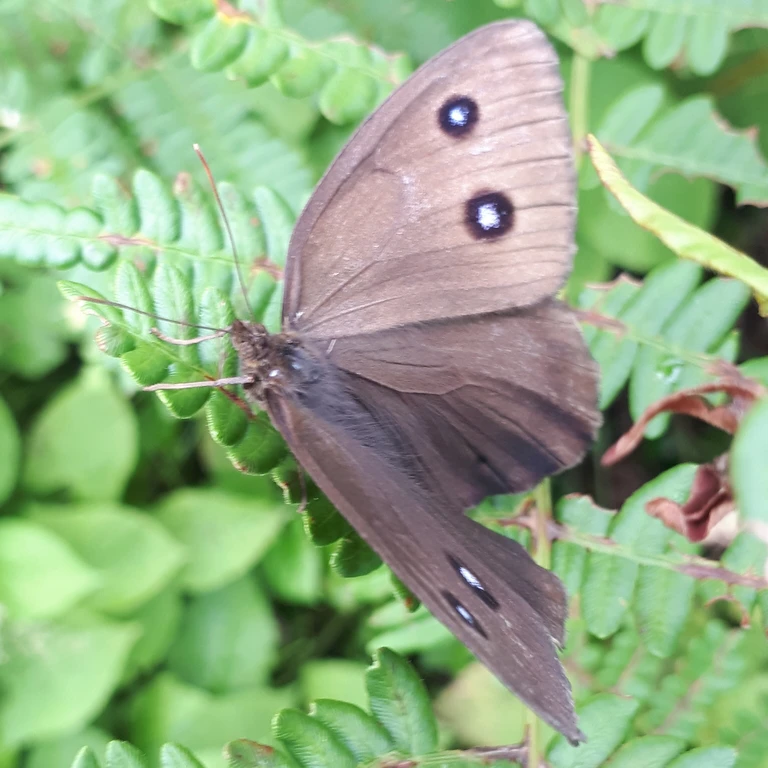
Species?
Minois dryas
